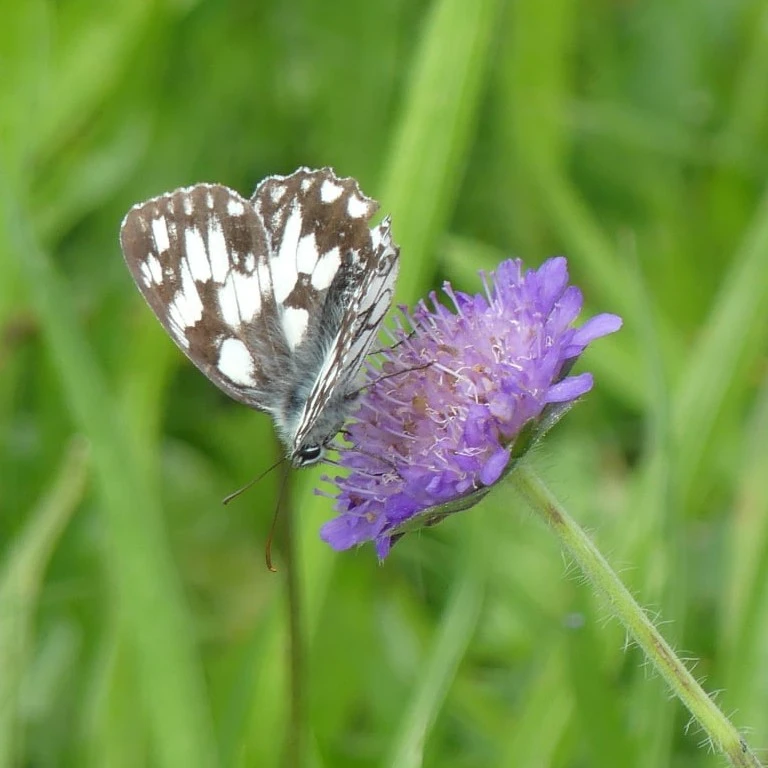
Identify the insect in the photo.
Melanargia galathea
